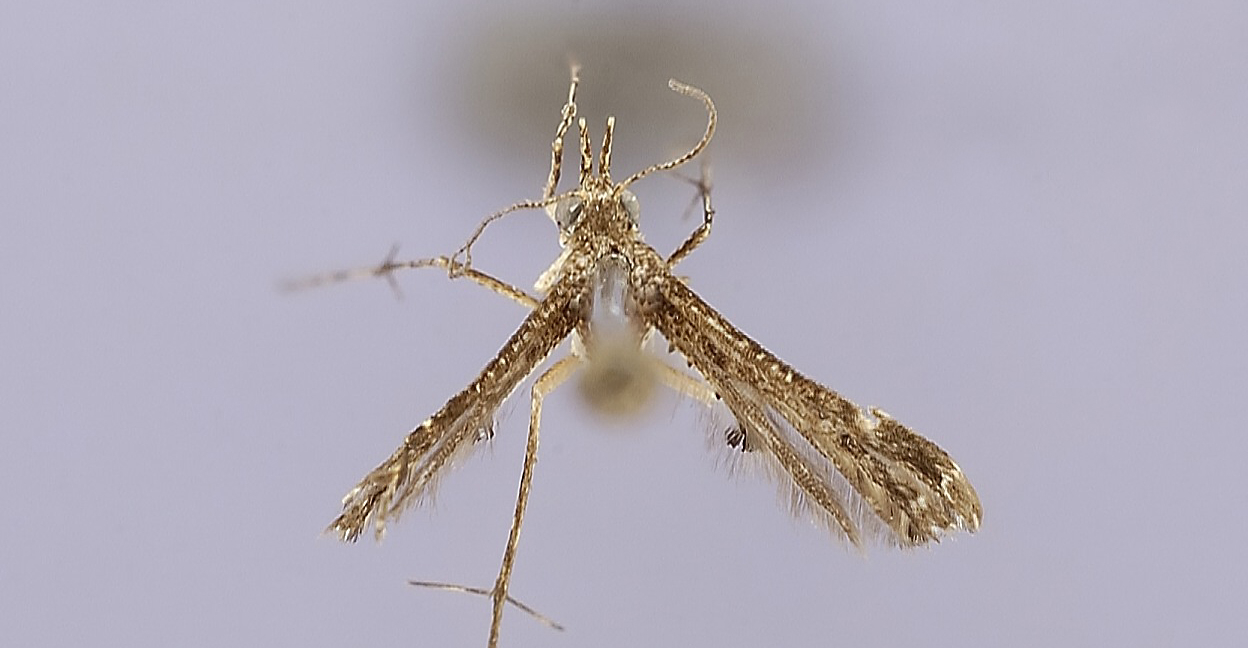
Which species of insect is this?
Postplatyptilia caribica
